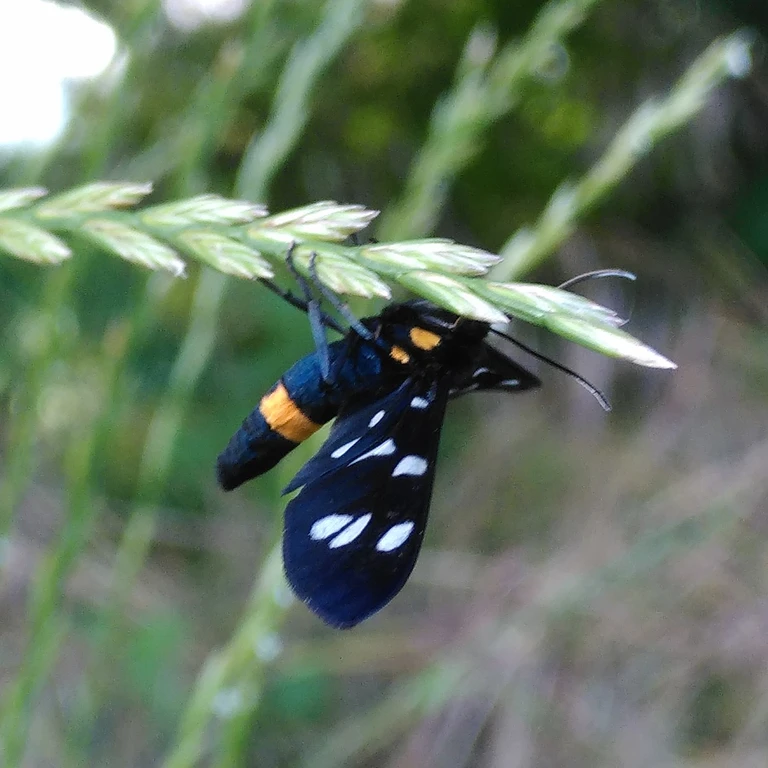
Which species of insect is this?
Amata phegea
